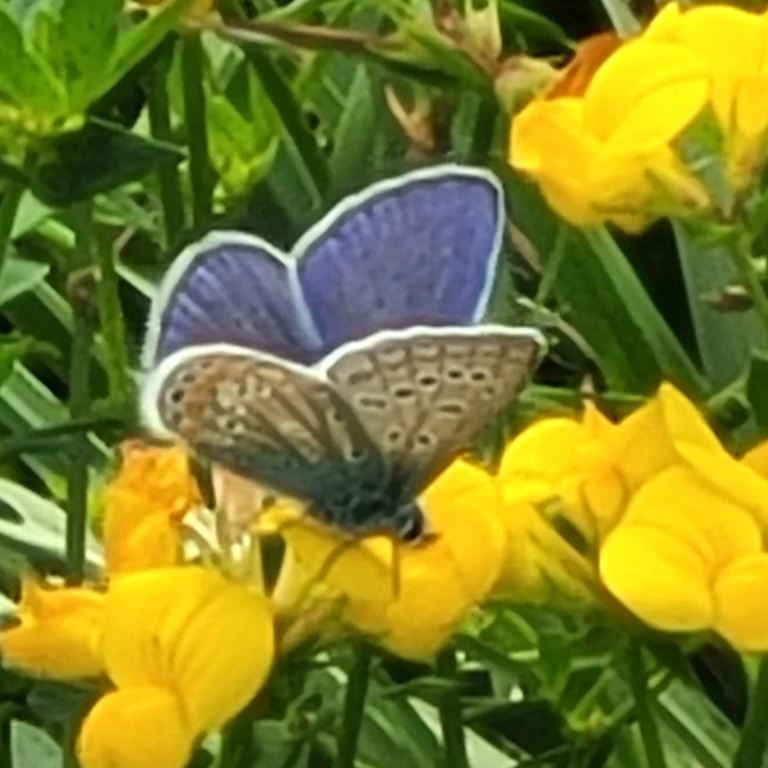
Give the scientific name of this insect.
Polyommatus icarus
